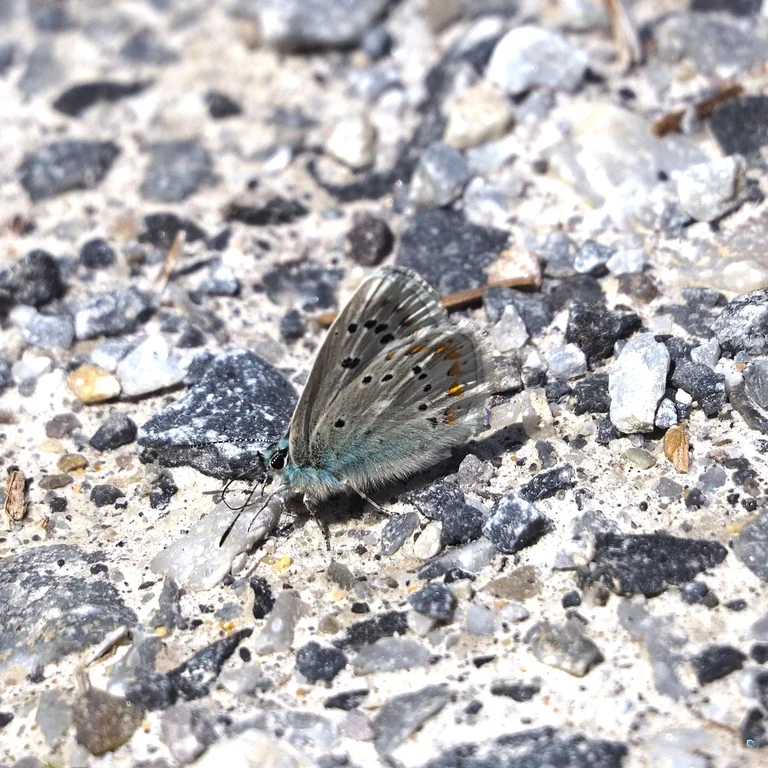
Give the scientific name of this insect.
Polyommatus dorylas
